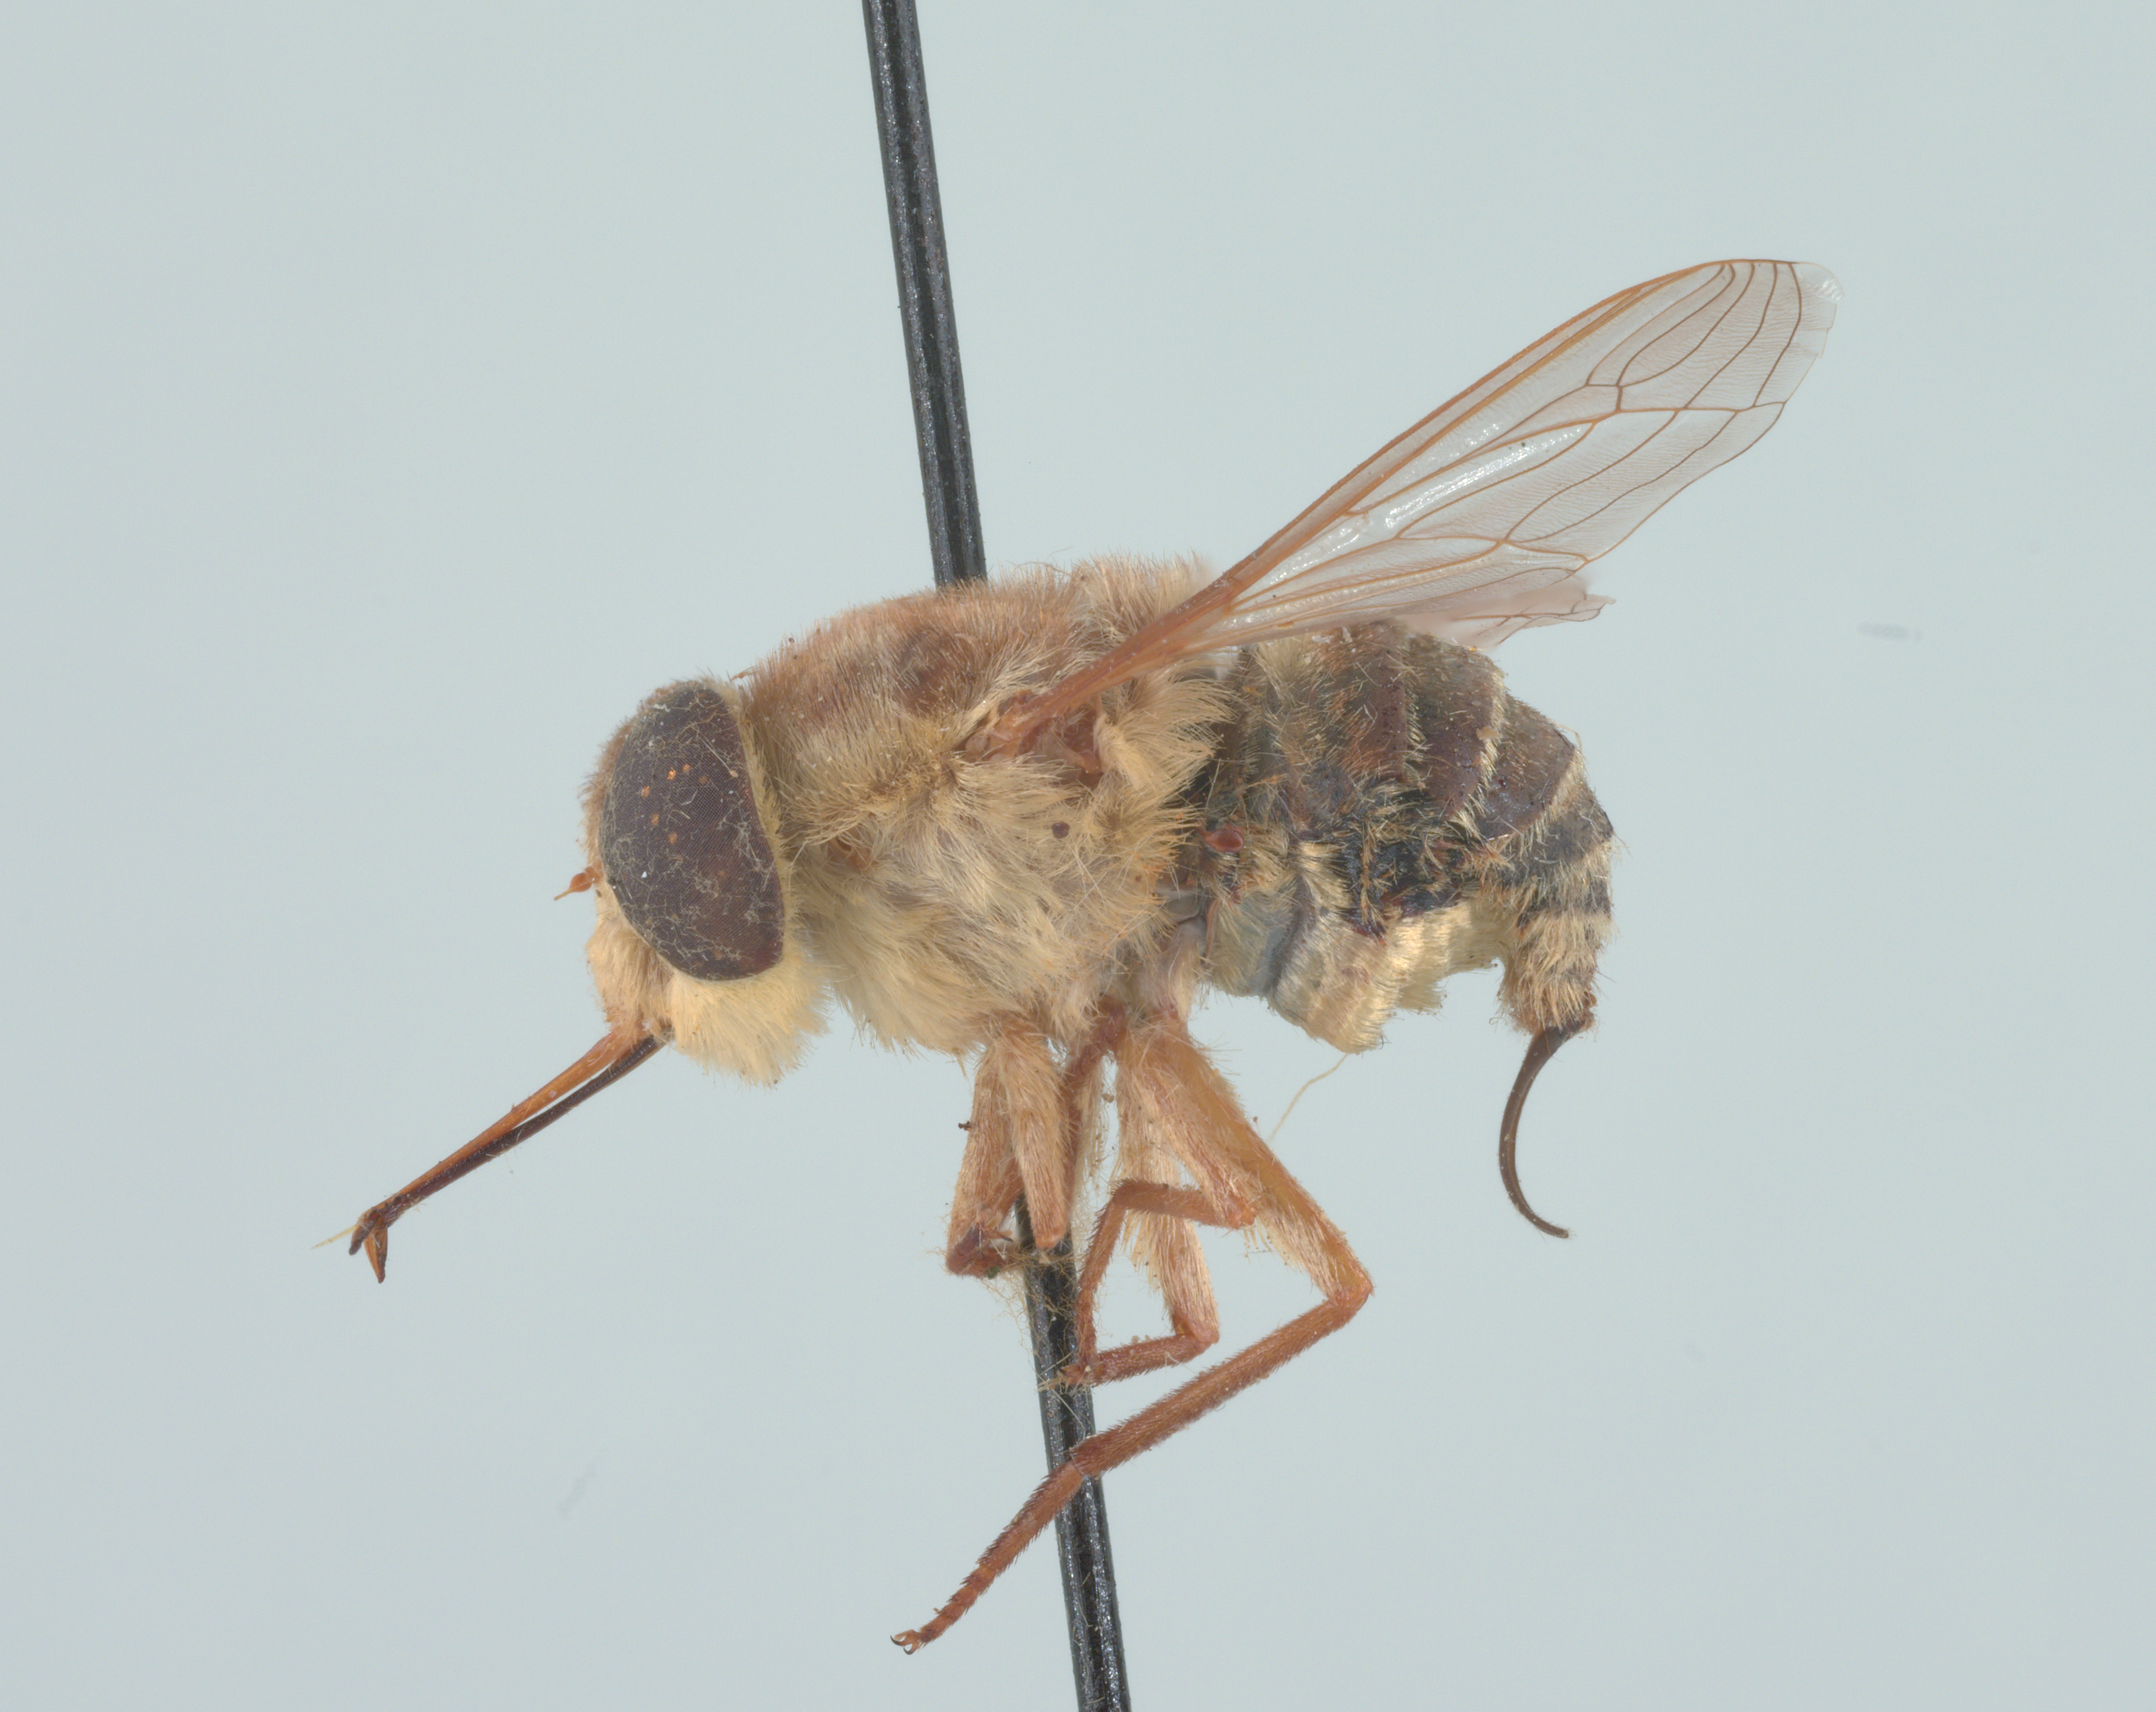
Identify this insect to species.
Neorhynchocephalus volaticus
